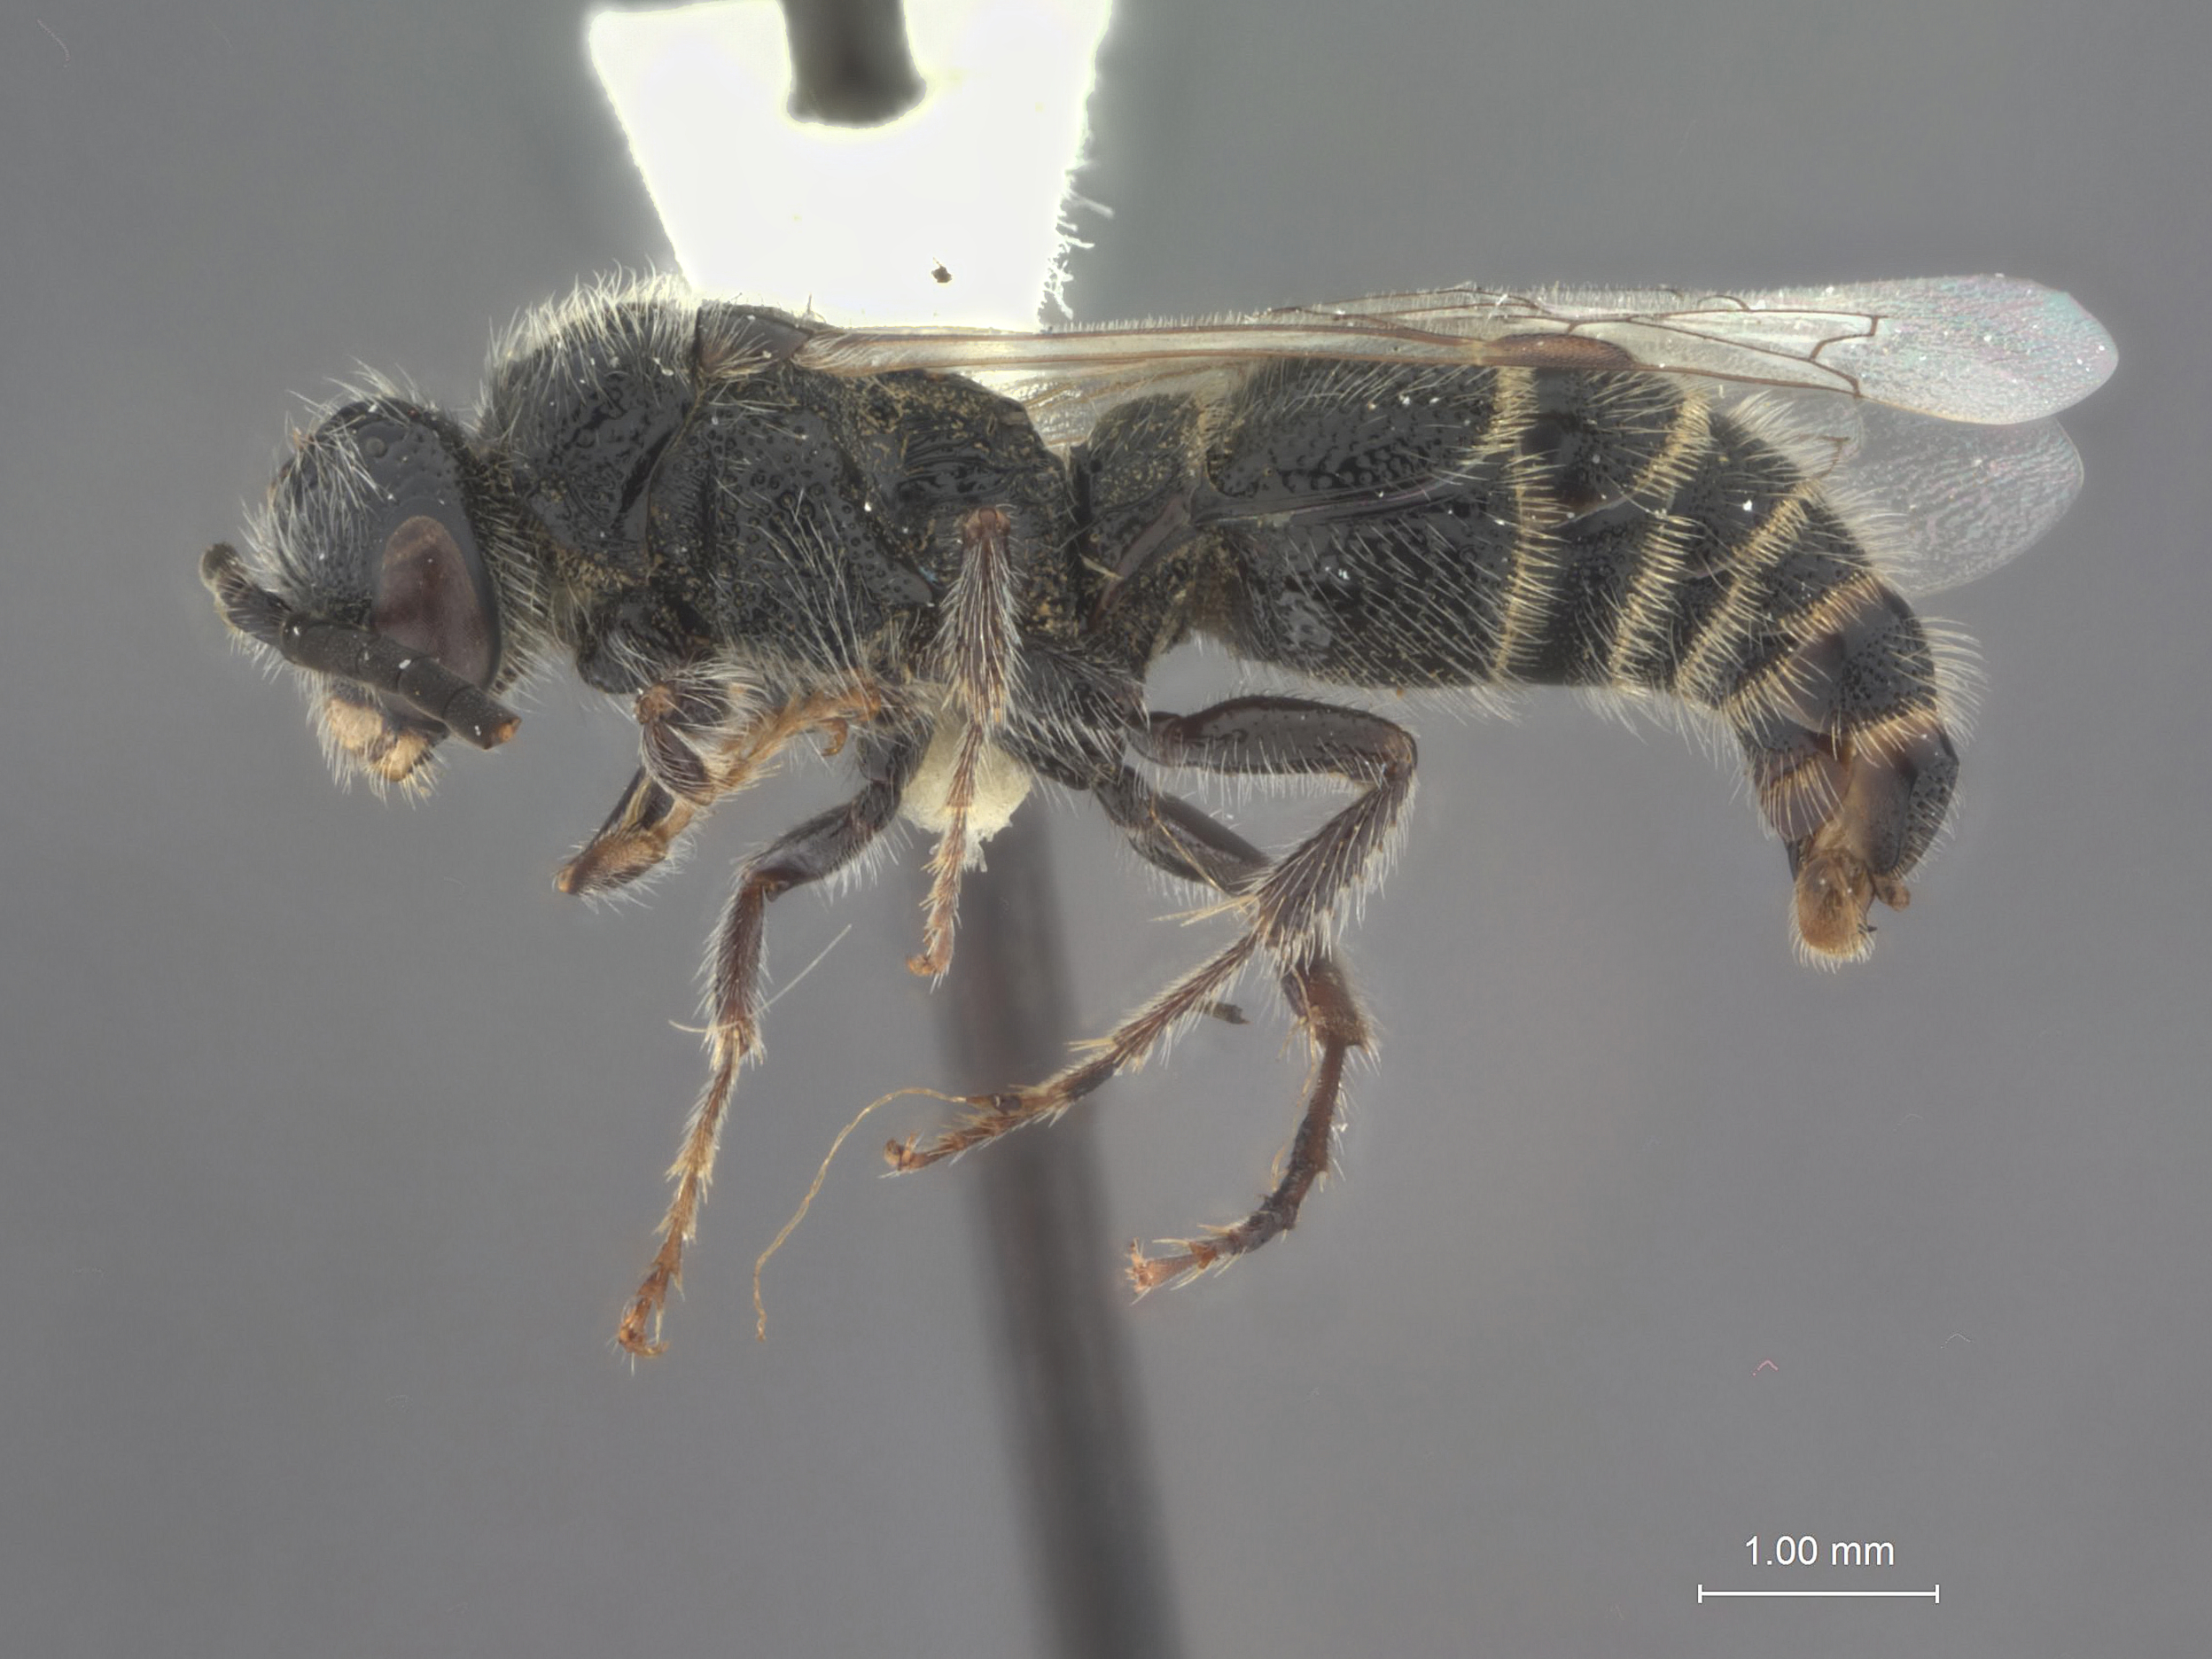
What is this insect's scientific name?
Paratiphia ephippiata
